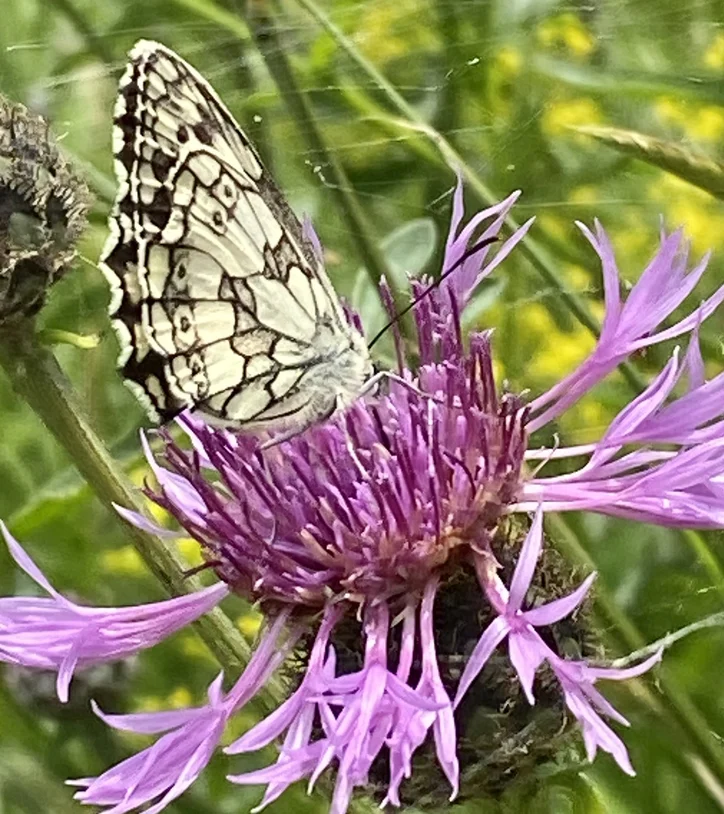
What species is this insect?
Melanargia galathea
